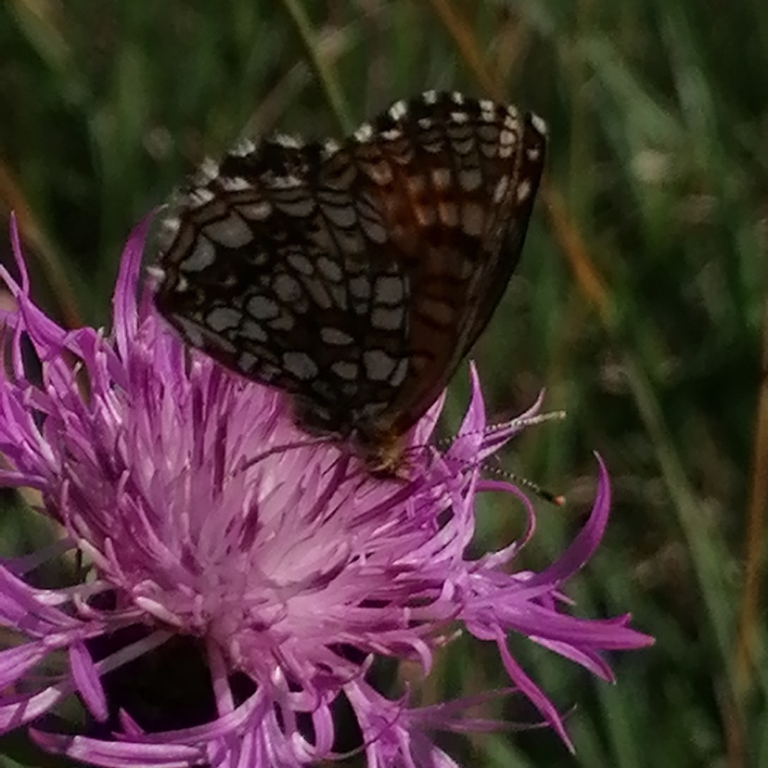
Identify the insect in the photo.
Melitaea diamina
